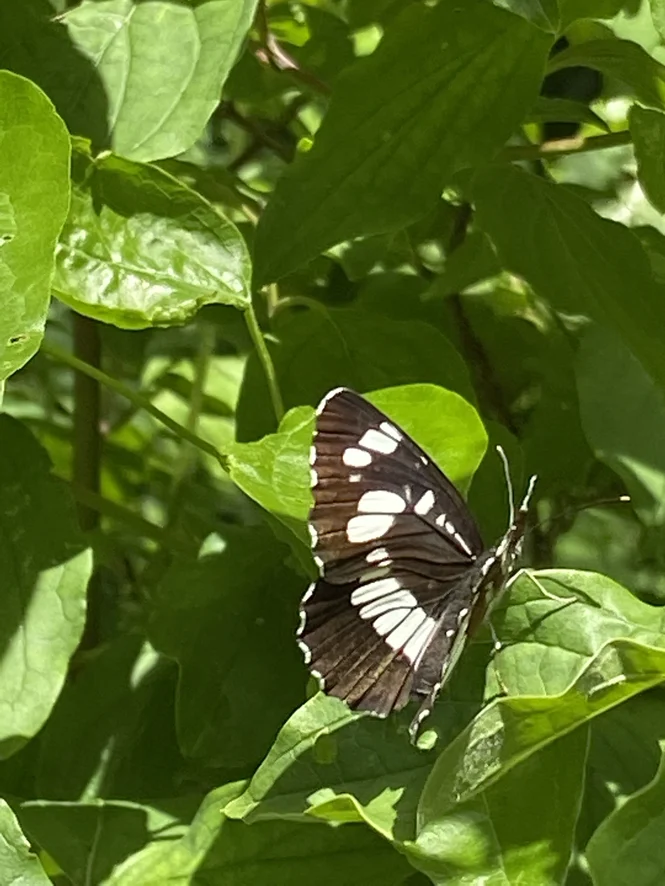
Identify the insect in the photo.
Neptis rivularis
